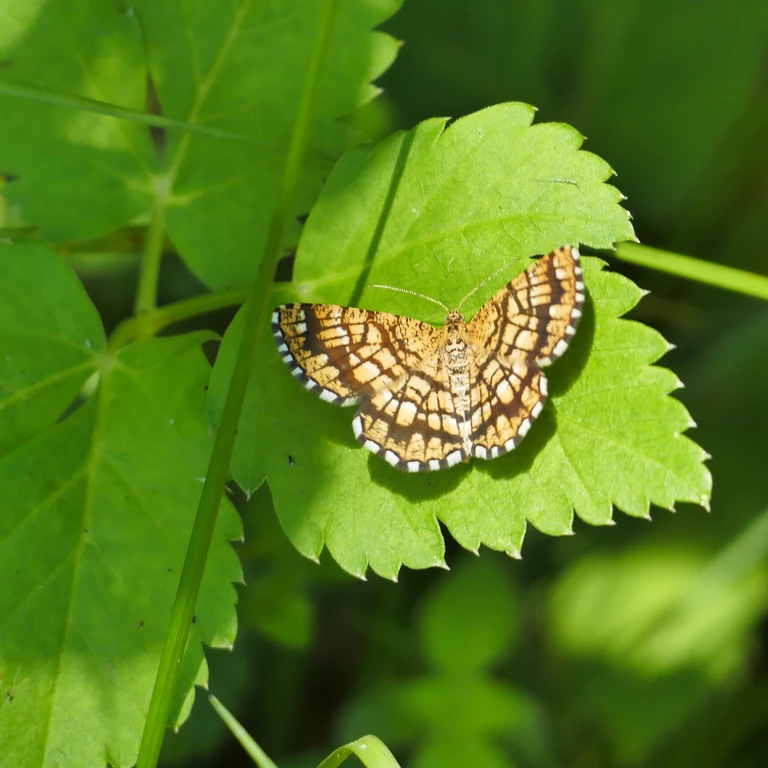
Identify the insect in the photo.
Chiasmia clathrata
